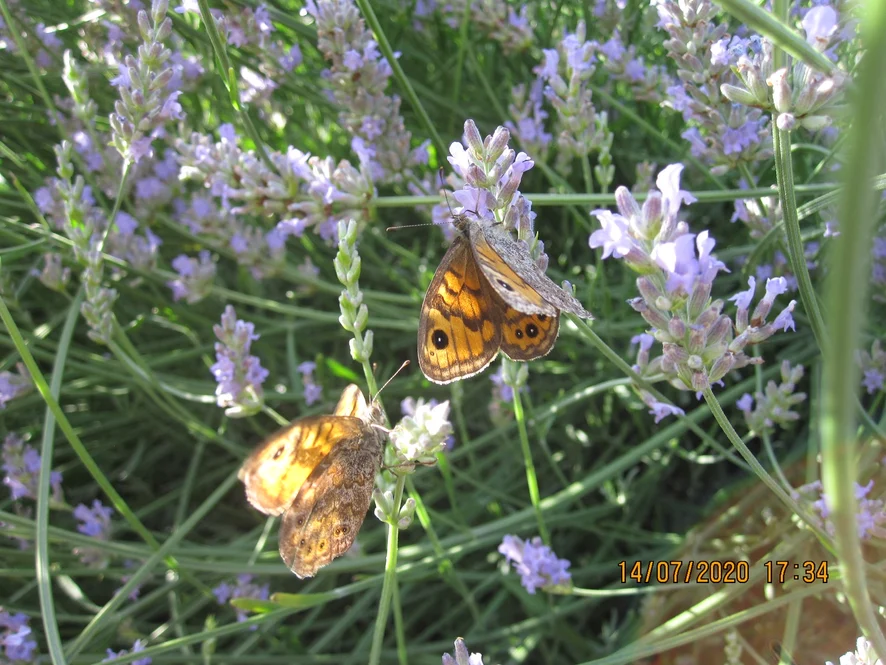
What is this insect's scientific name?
Lasiommata megera (also Pararge megera)
